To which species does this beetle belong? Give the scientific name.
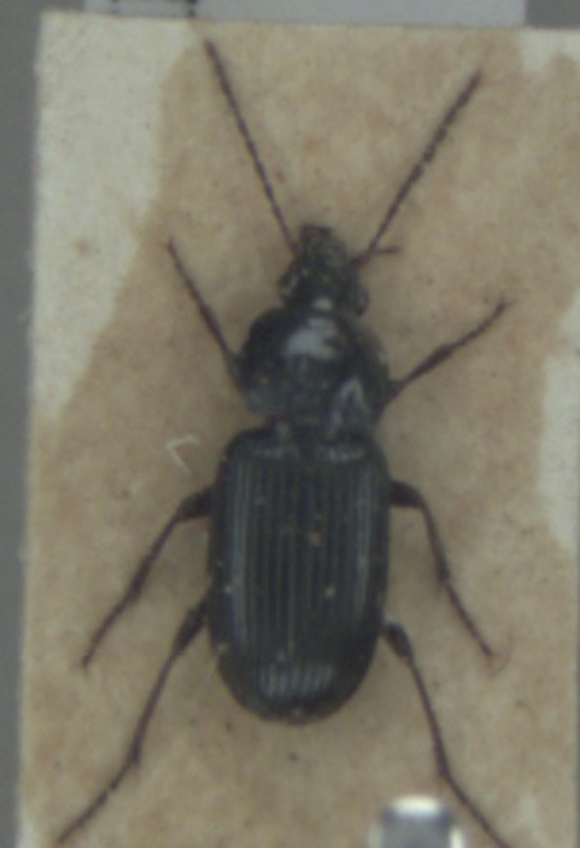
Pterostichus vernalis
